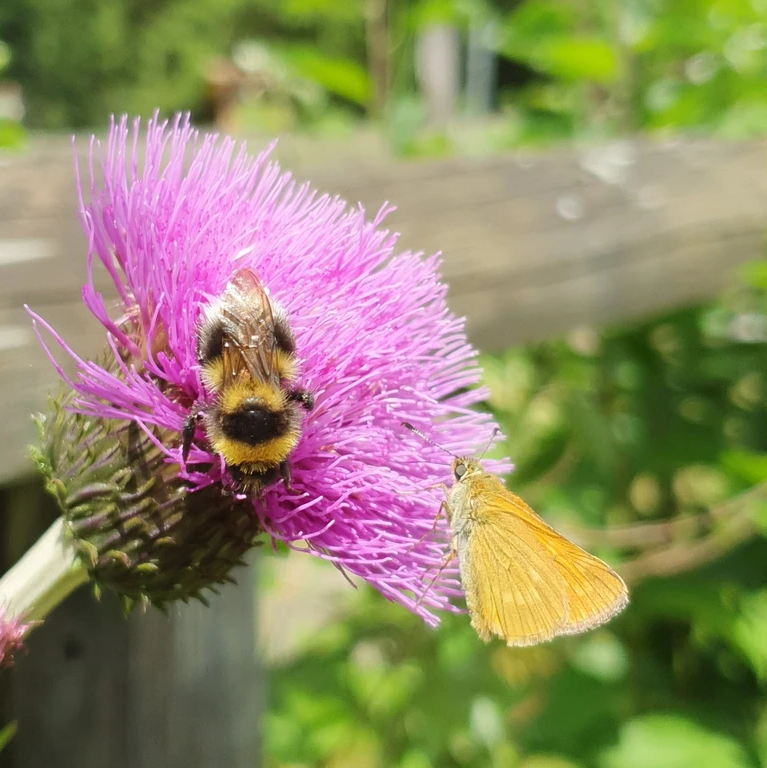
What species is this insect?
Ochlodes sylvanus (also Ochlodes venata)
